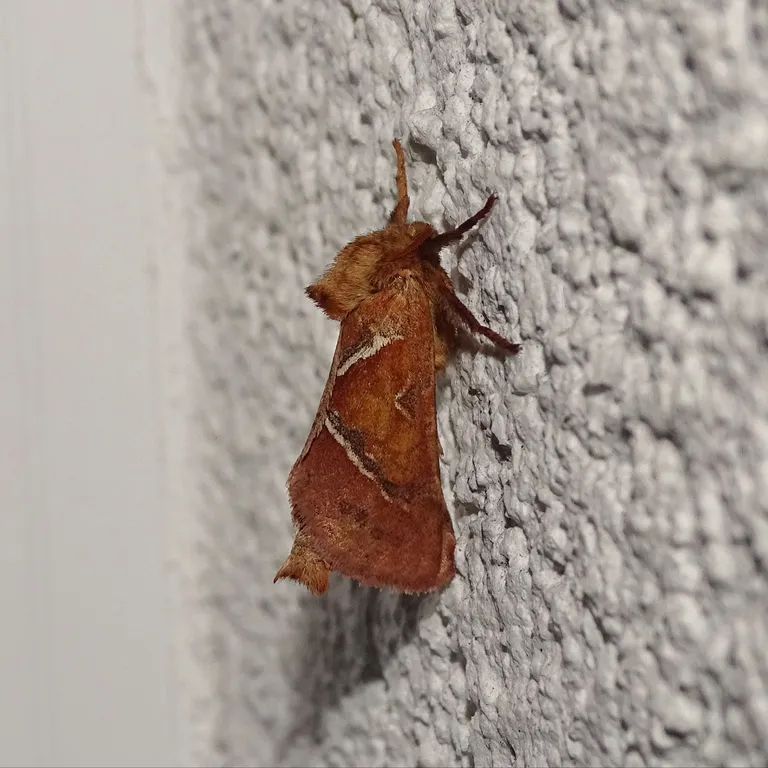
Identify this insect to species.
Triodia sylvina
